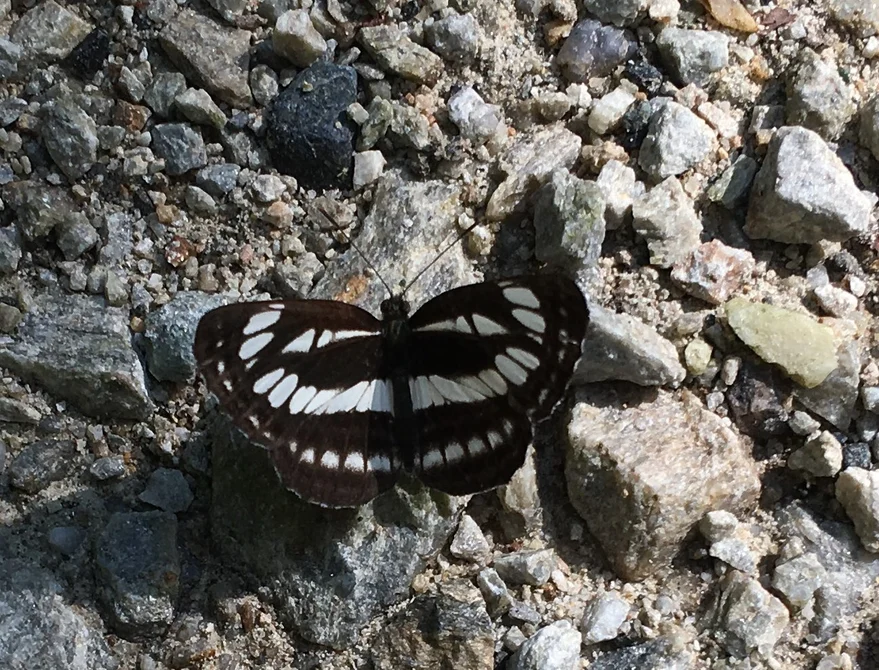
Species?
Neptis sappho
